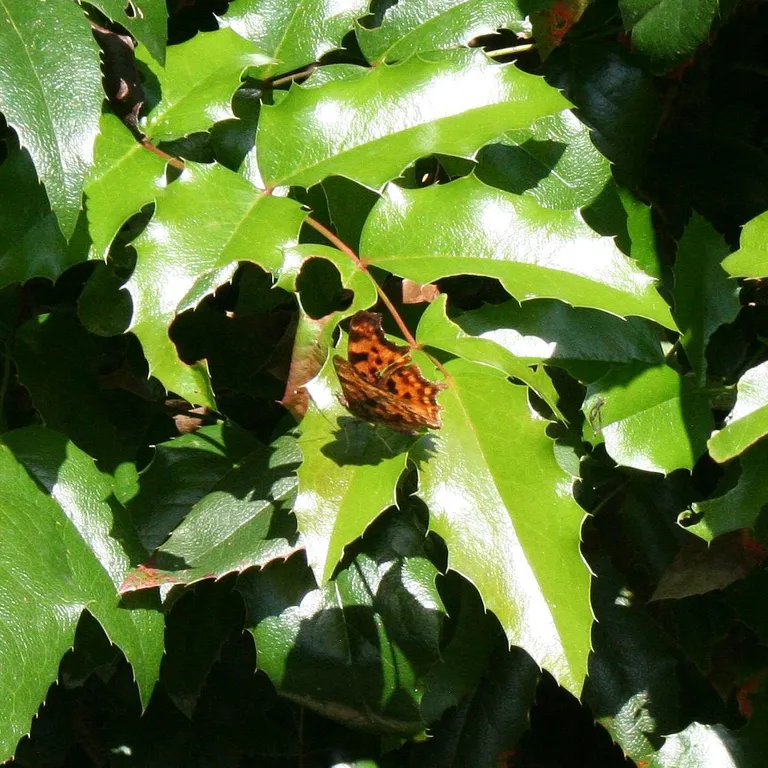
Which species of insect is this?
Polygonia c-album
